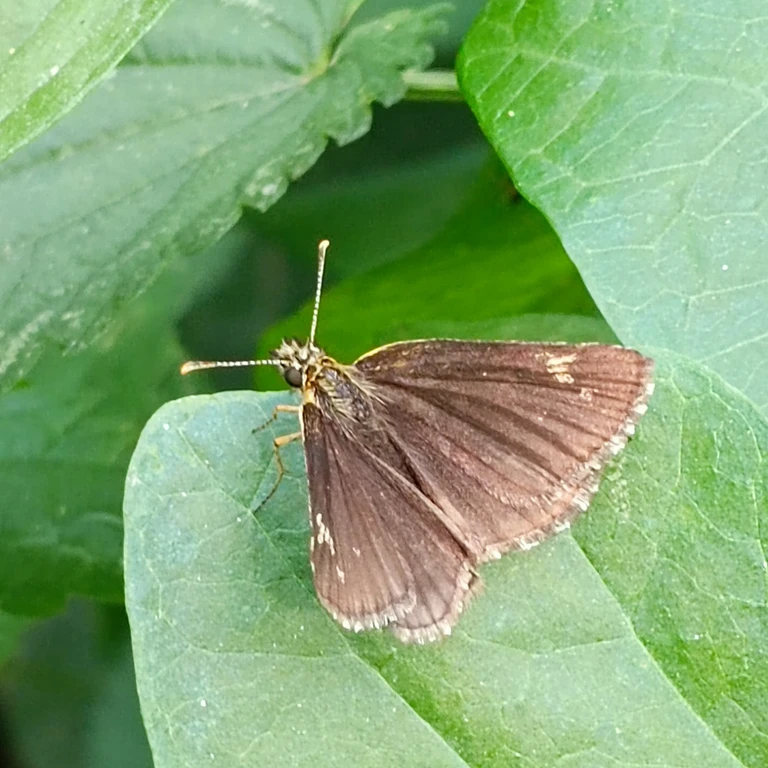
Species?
Heteropterus morpheus
